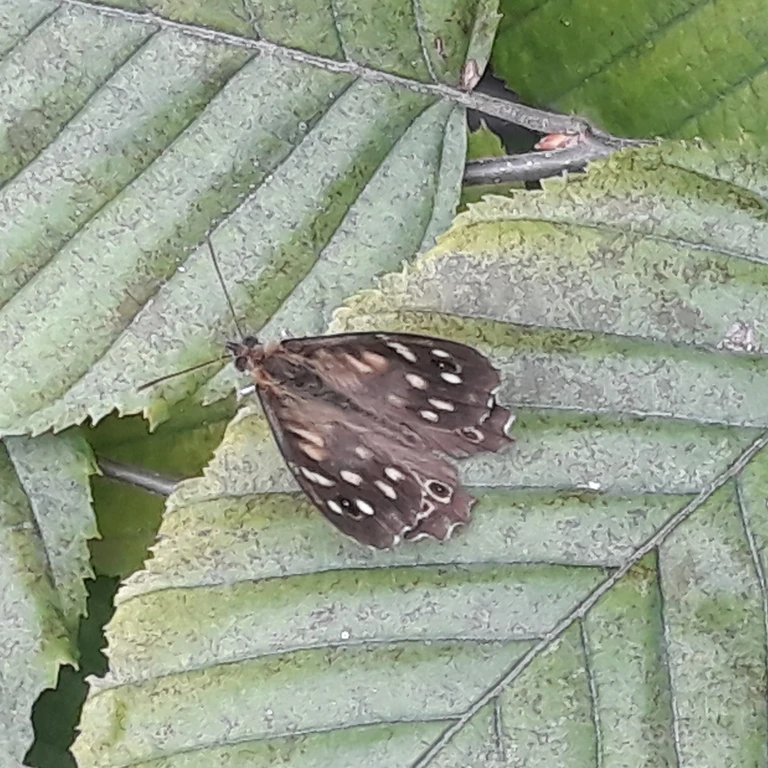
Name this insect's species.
Pararge aegeria
